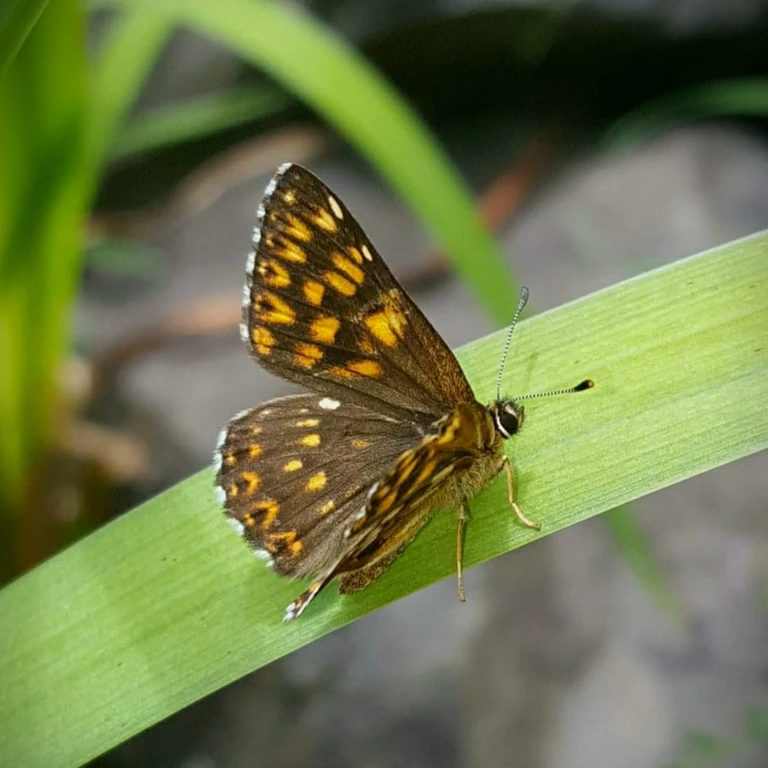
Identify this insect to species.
Hamearis lucina
